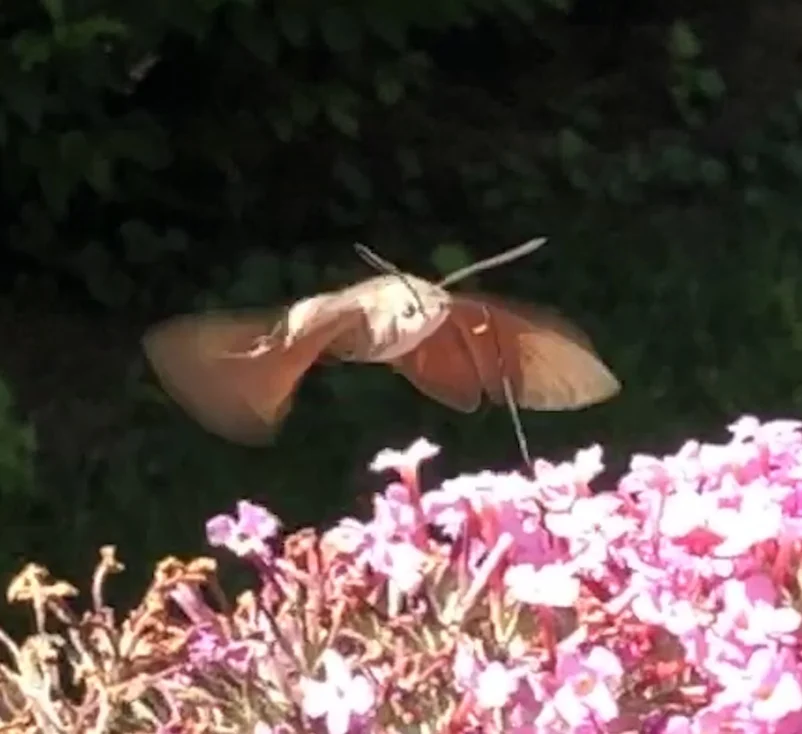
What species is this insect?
Macroglossum stellatarum
